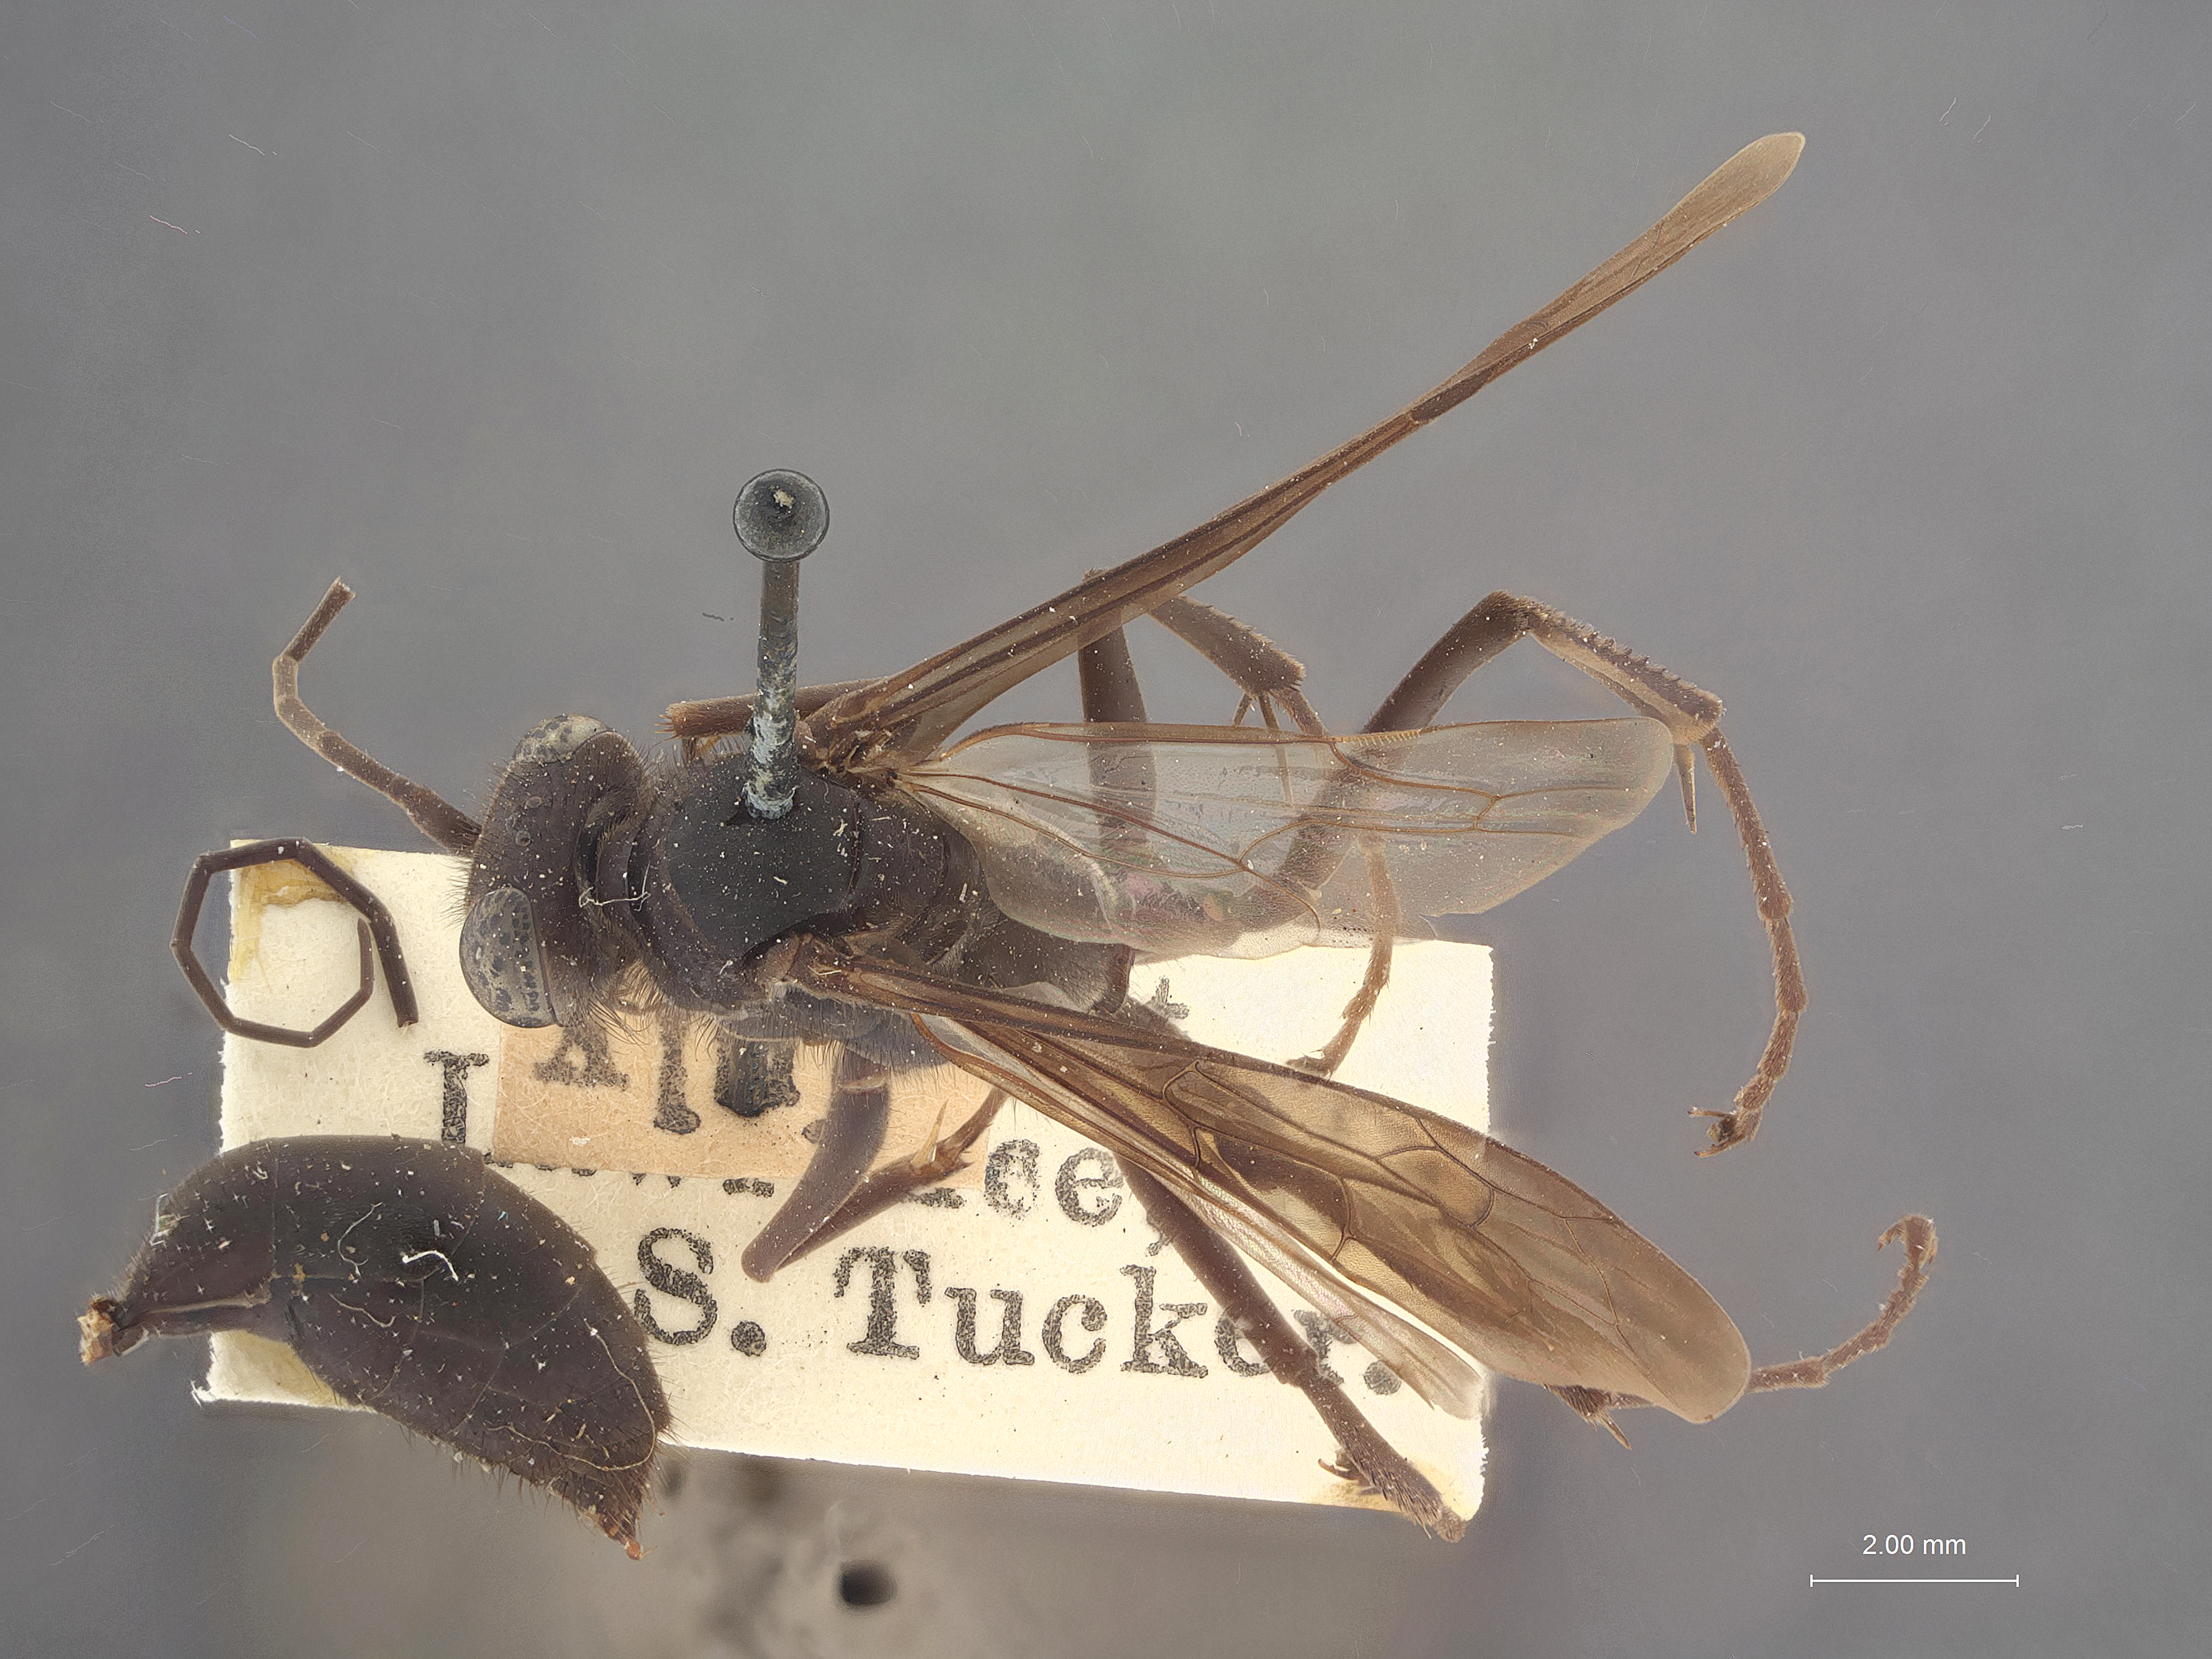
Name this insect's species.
Priocnemis subconicus
